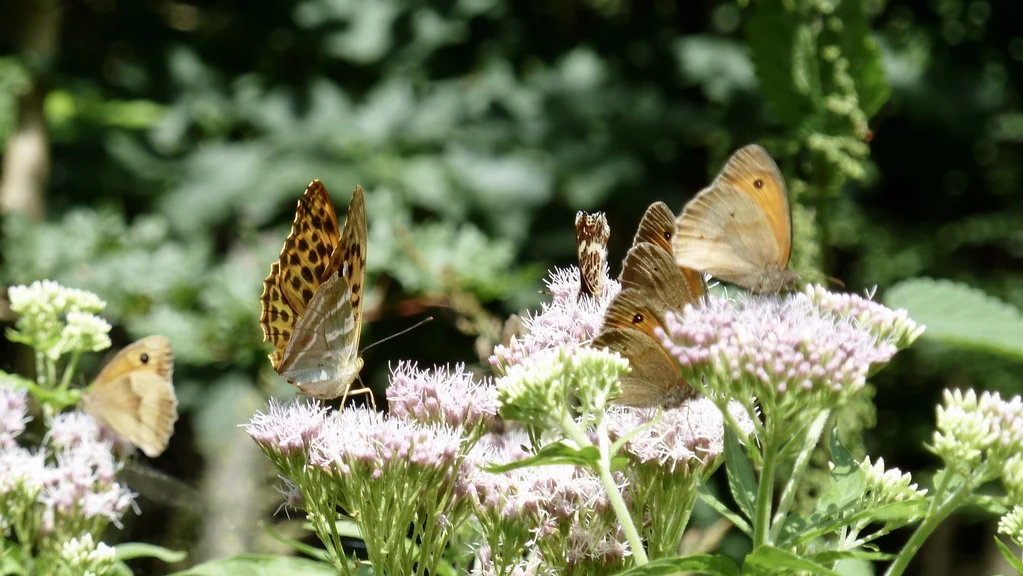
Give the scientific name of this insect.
Argynnis paphia
